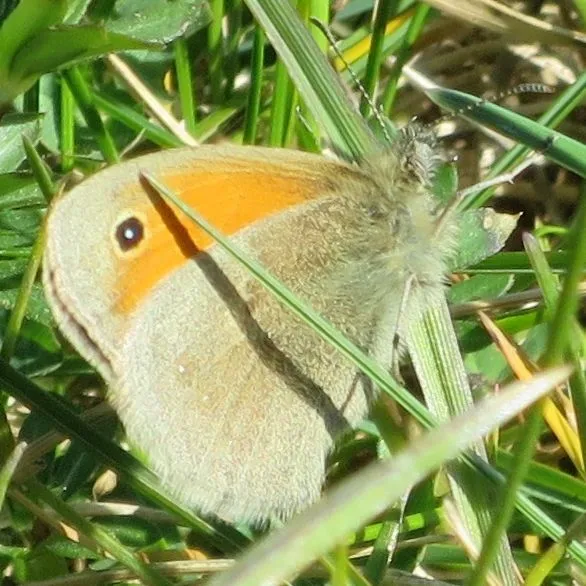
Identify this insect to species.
Coenonympha pamphilus
